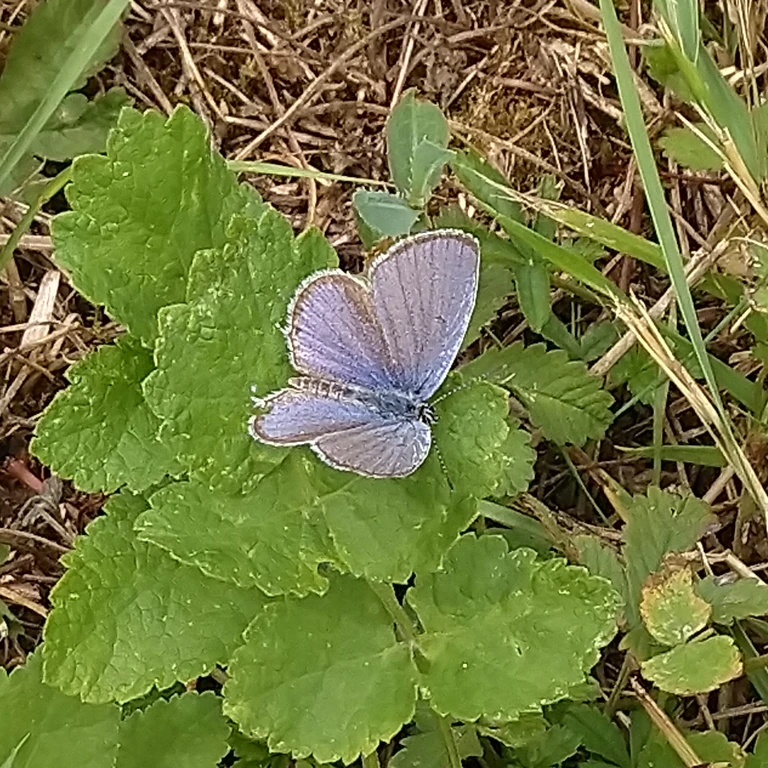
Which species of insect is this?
Cupido argiades (also Elkalyce argiades)
